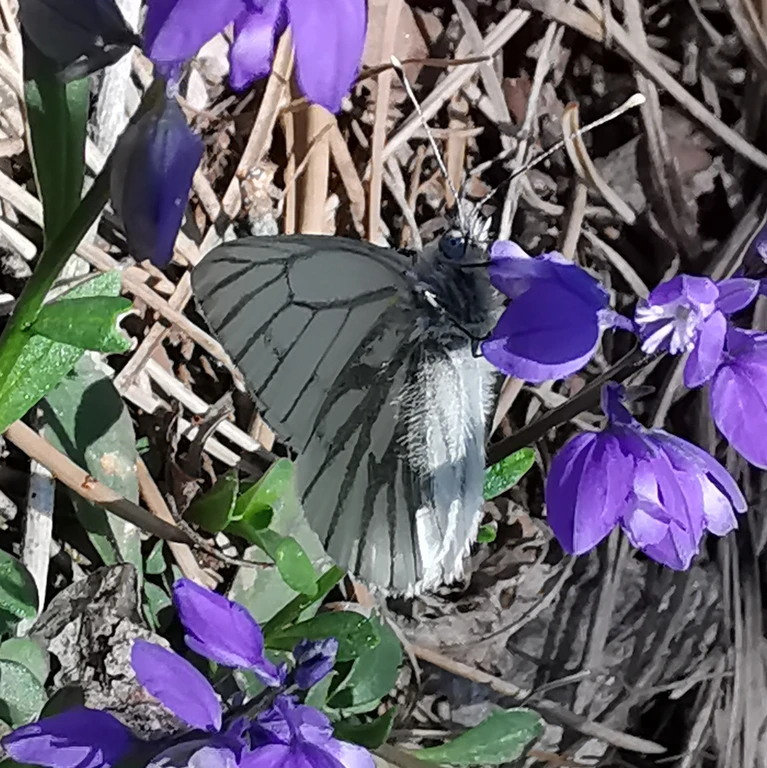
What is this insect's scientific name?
Pieris napi
